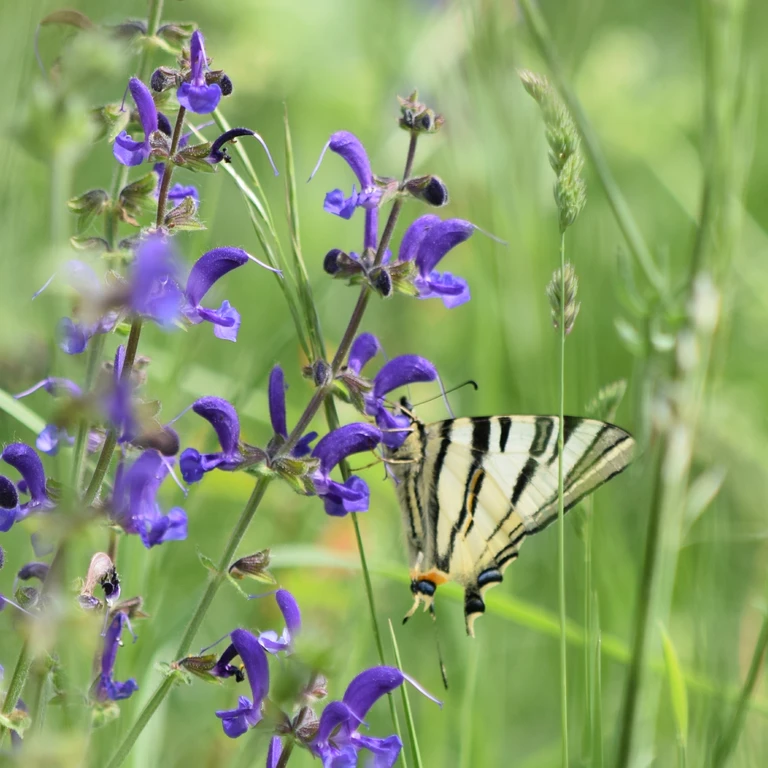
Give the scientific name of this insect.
Iphiclides podalirius
